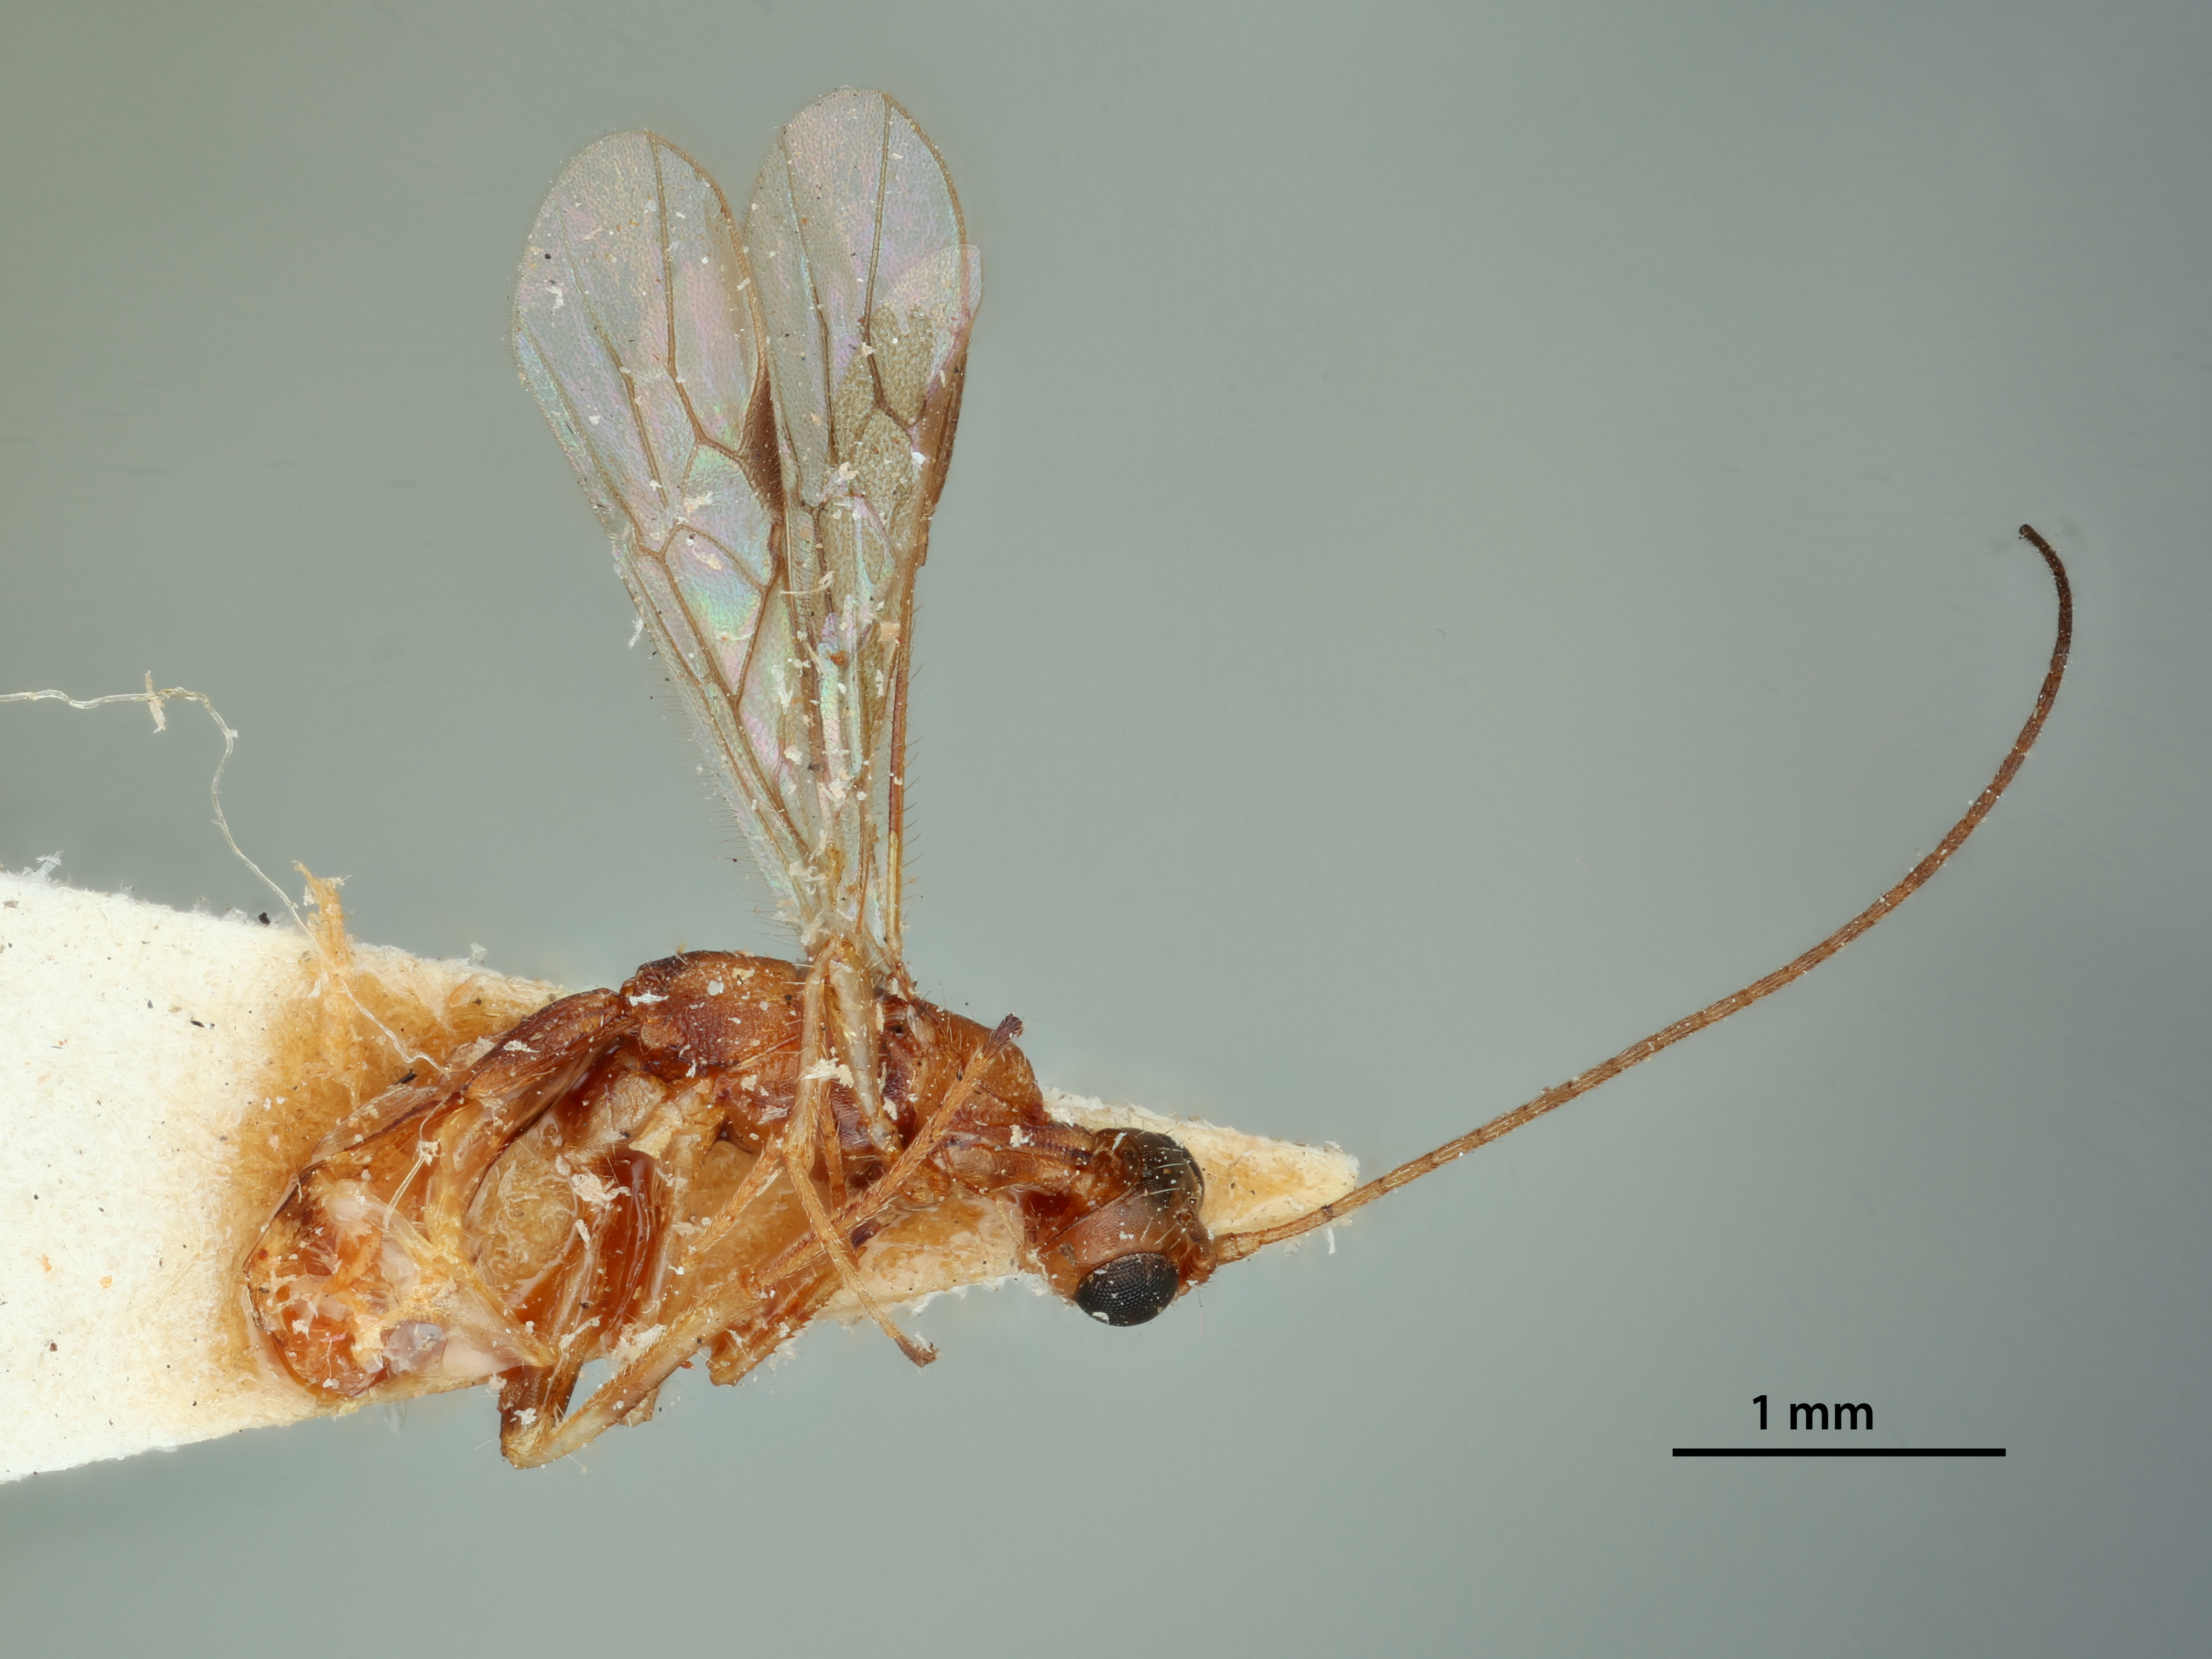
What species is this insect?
Heterospilus longicaudus
